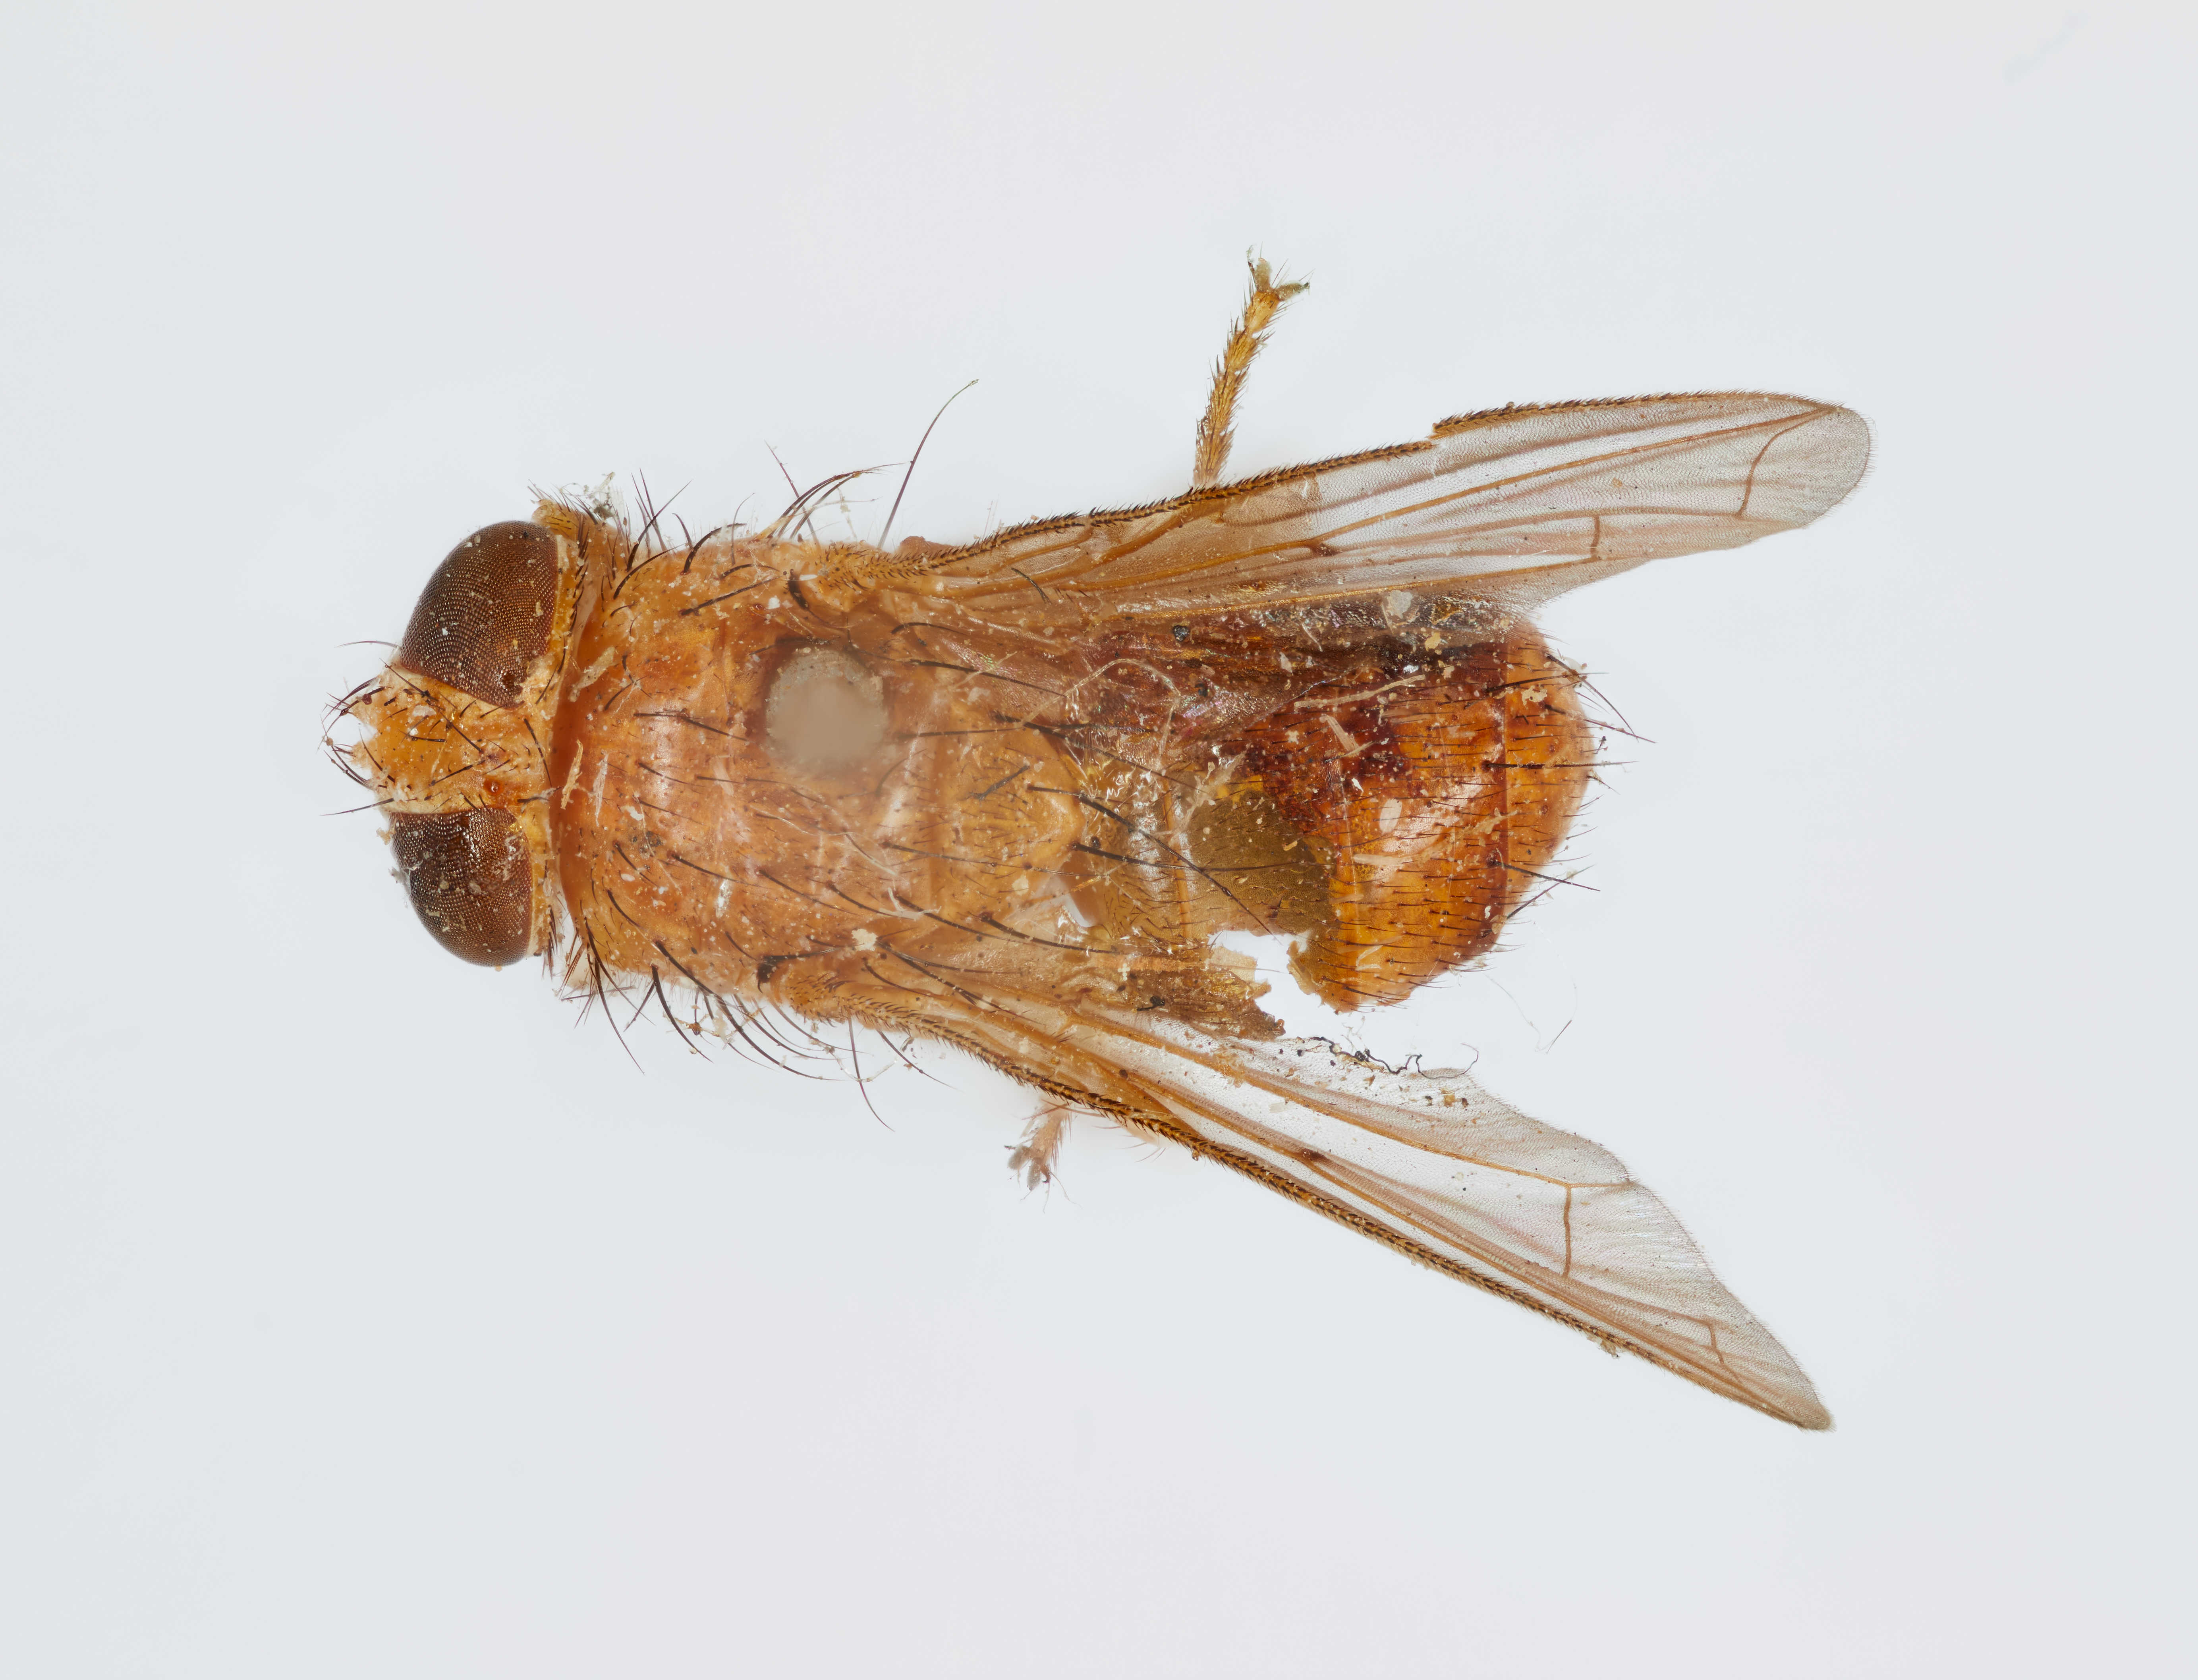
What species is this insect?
Clytiomyia punctata
